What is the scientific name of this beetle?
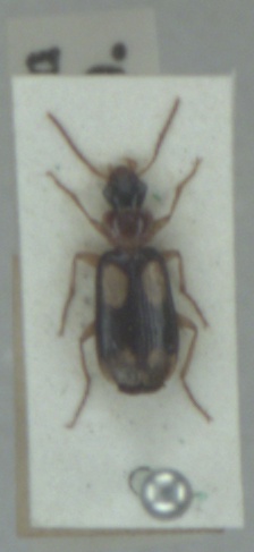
Dromius quadrimaculatus
